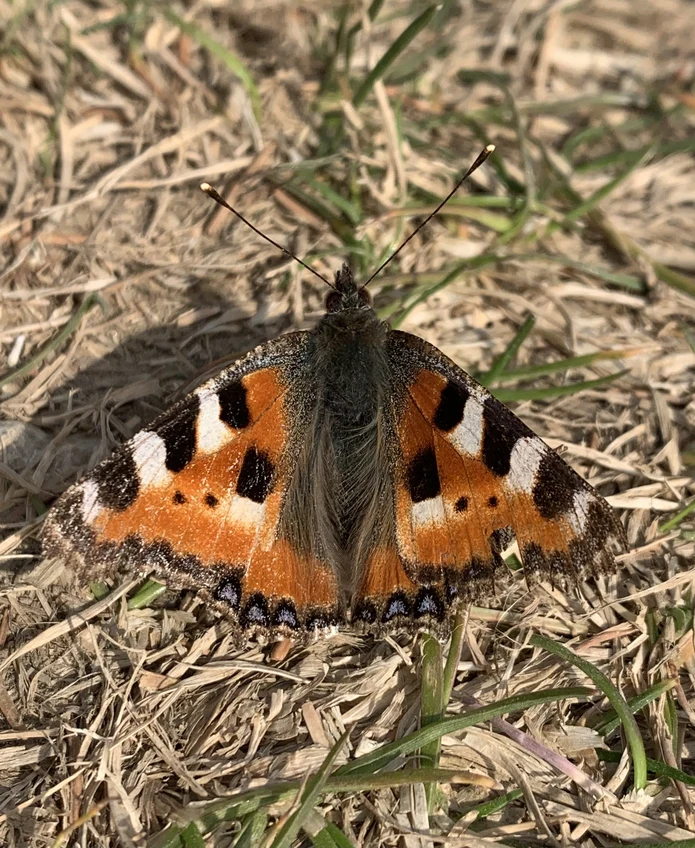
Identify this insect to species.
Aglais urticae
